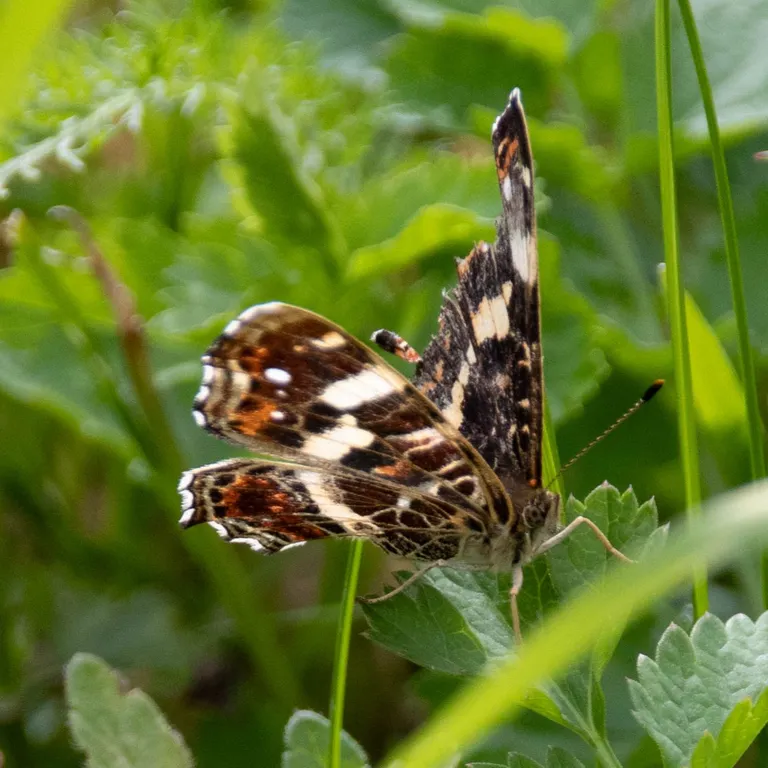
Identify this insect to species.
Araschnia levana
